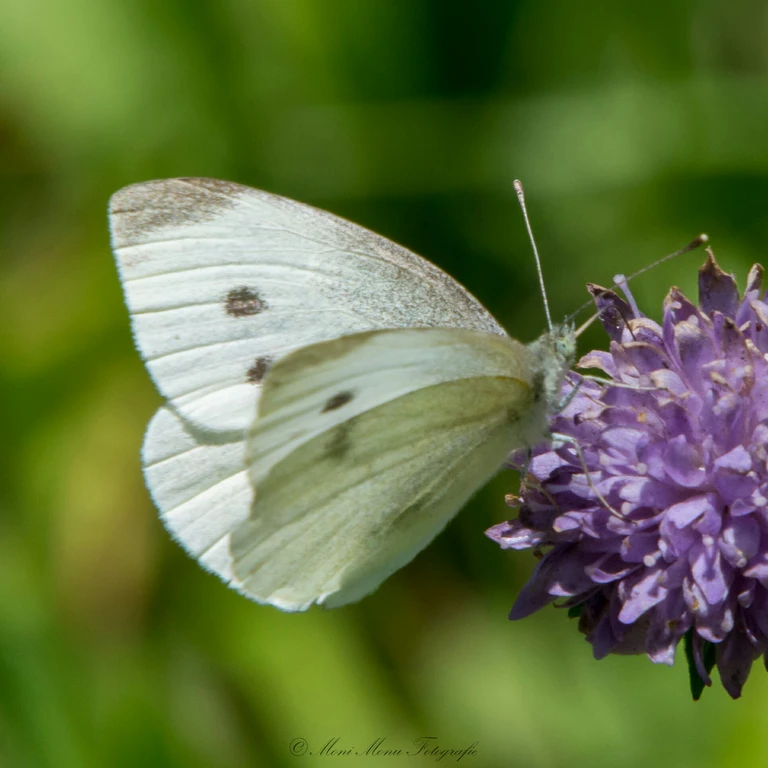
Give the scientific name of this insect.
Pieris rapae
